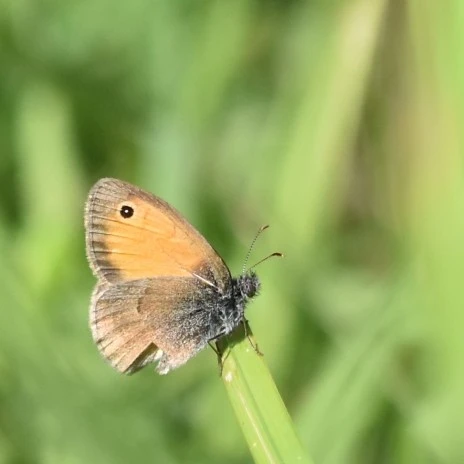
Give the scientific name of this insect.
Coenonympha pamphilus
